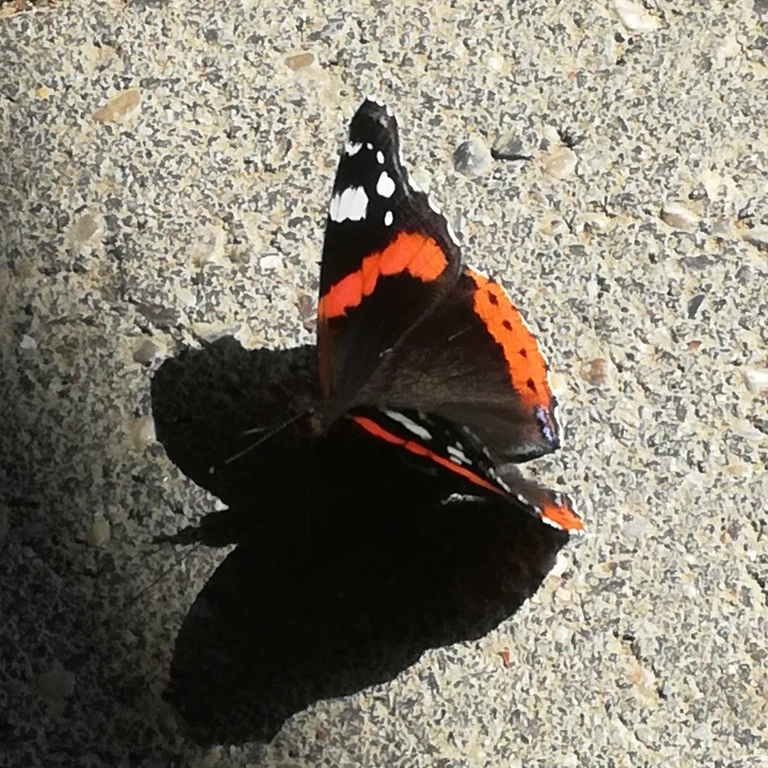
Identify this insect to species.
Vanessa atalanta
